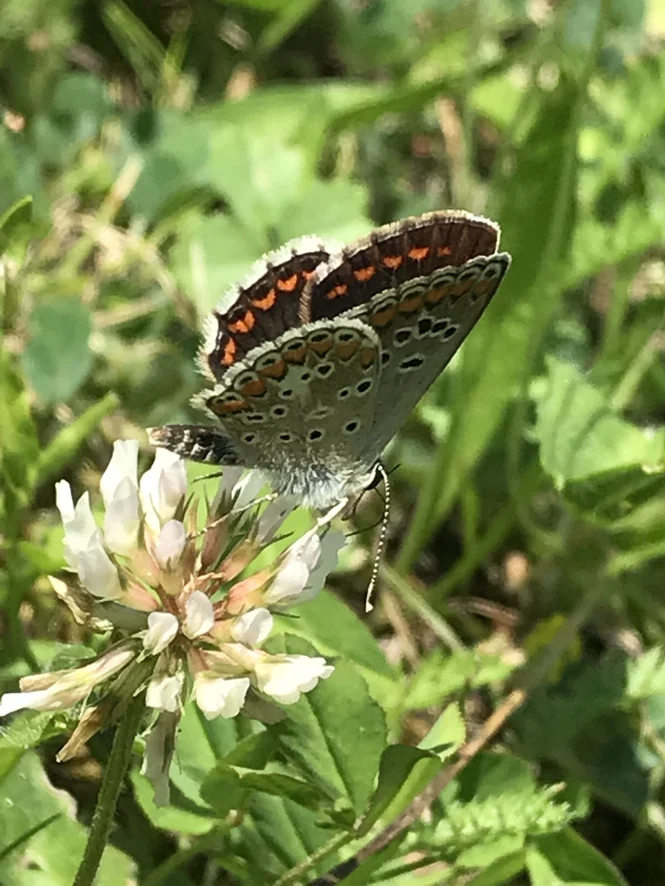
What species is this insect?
Aricia agestis/artaxerxes
